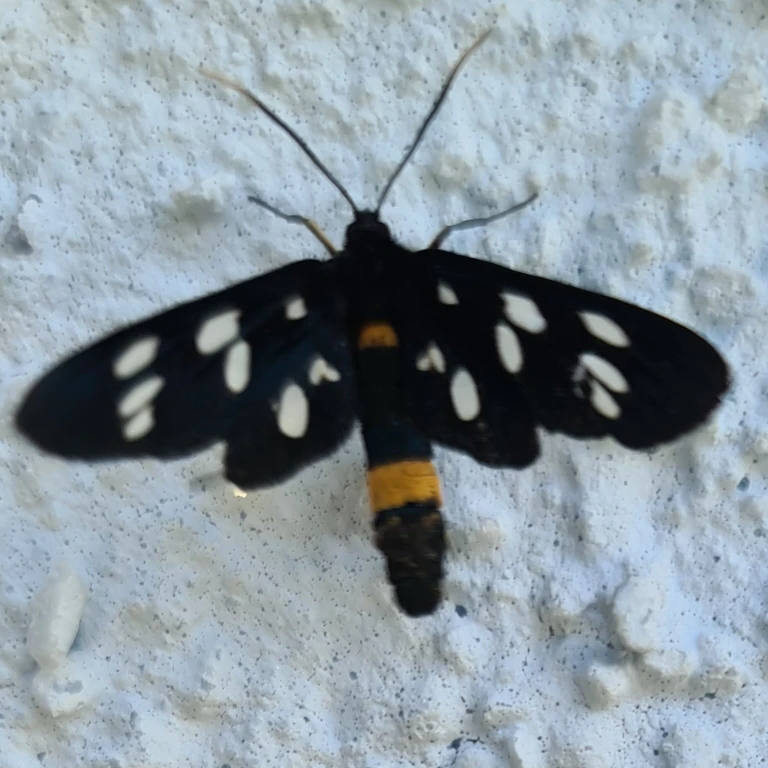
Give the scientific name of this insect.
Amata phegea
